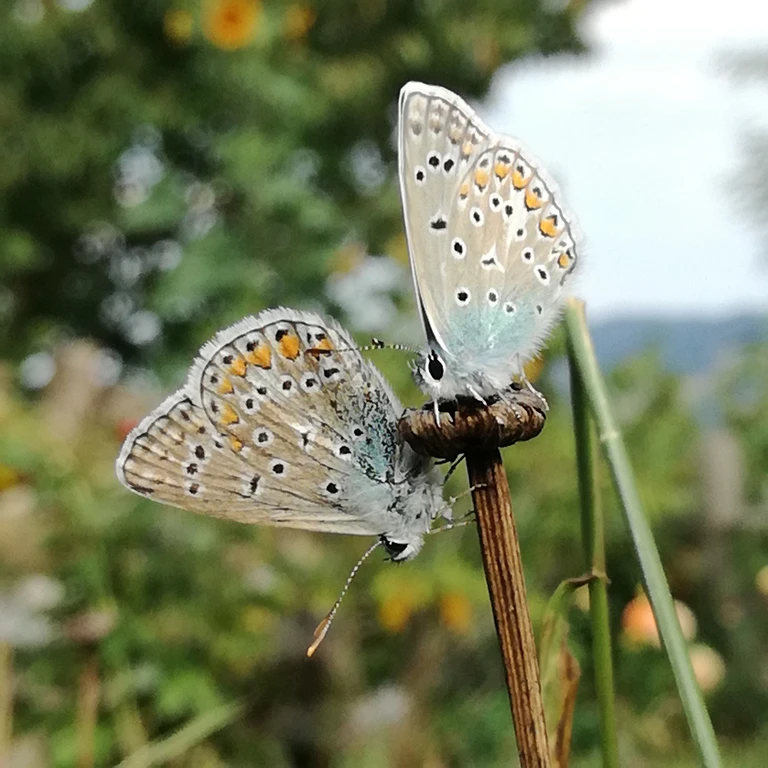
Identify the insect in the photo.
Polyommatus icarus
